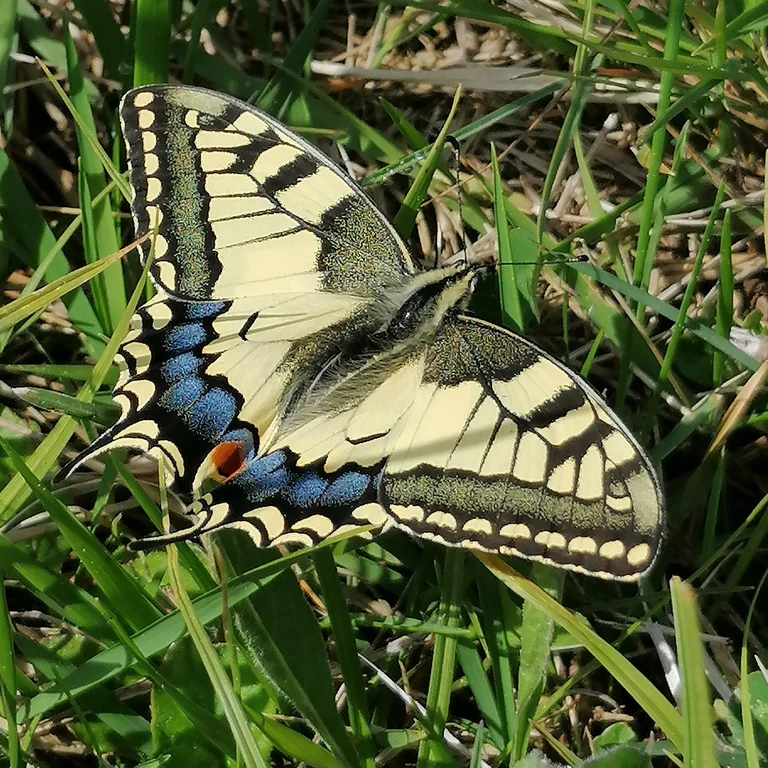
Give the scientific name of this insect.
Papilio machaon
